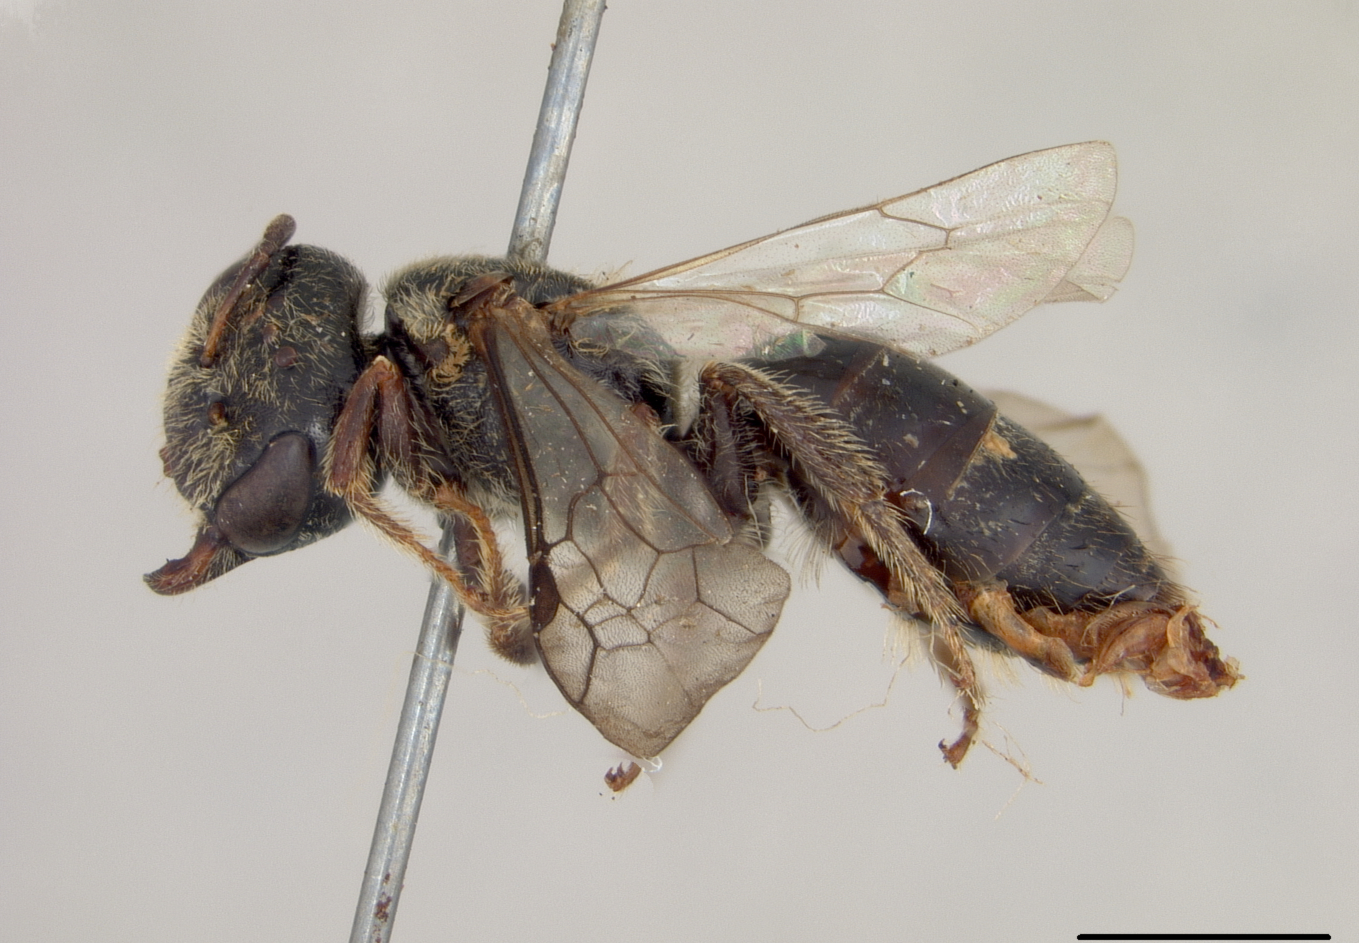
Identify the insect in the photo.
Halictus scapalis
